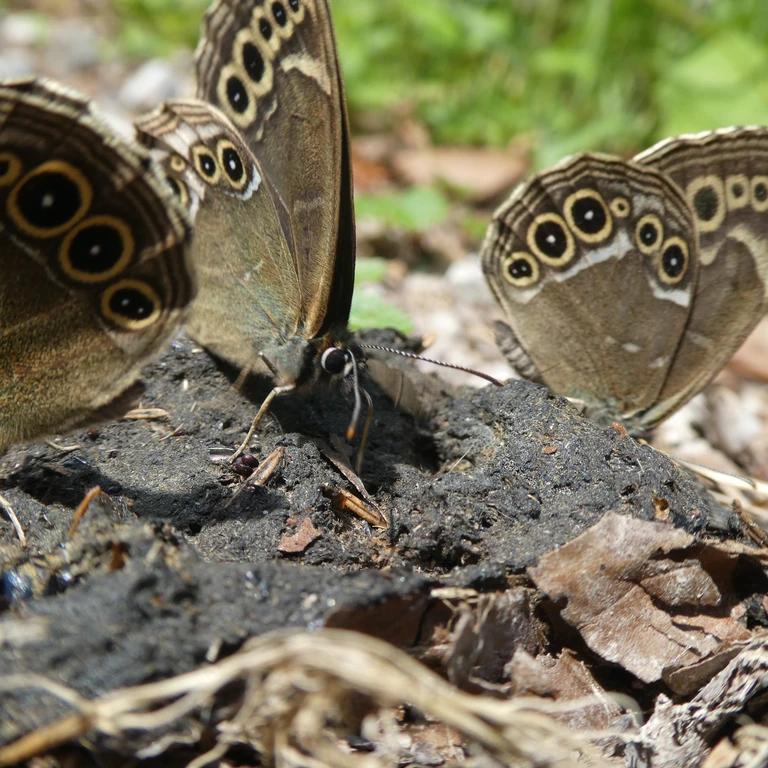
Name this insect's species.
Lopinga achine (also Pararge achine)
